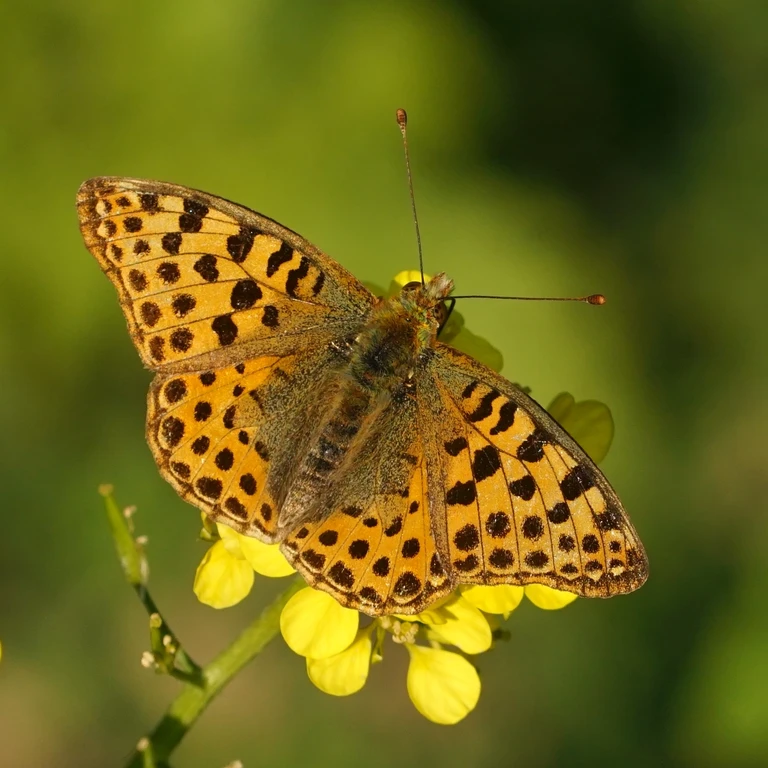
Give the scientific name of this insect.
Issoria lathonia
